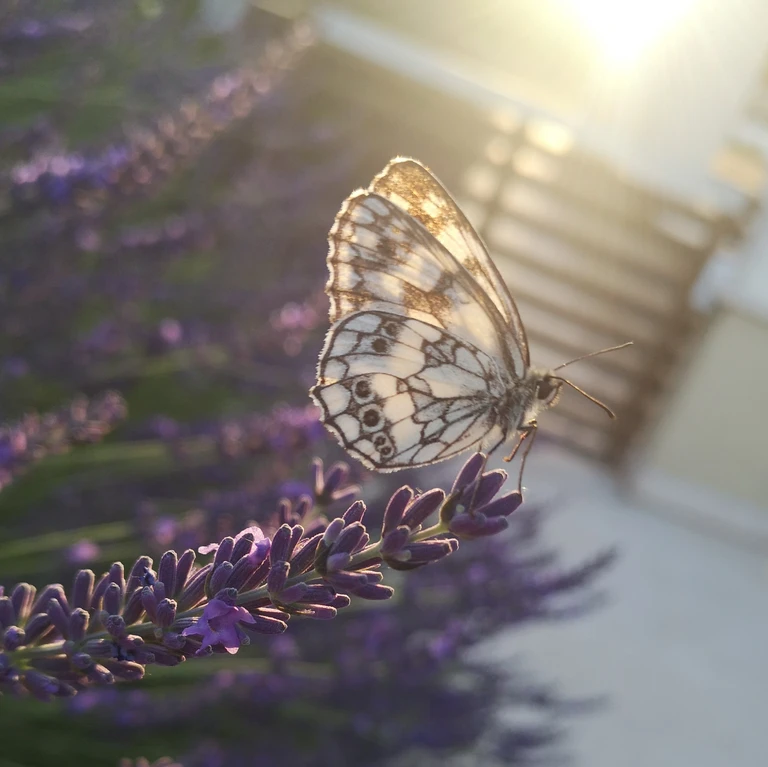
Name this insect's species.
Melanargia galathea
